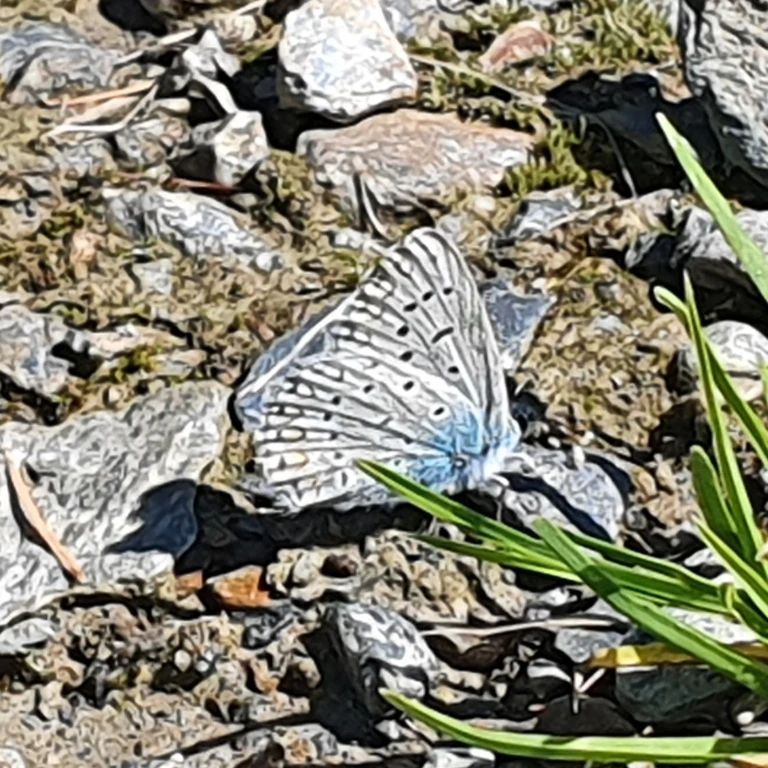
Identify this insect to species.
Polyommatus icarus
